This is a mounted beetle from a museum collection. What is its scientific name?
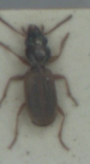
Bembidion laterale
